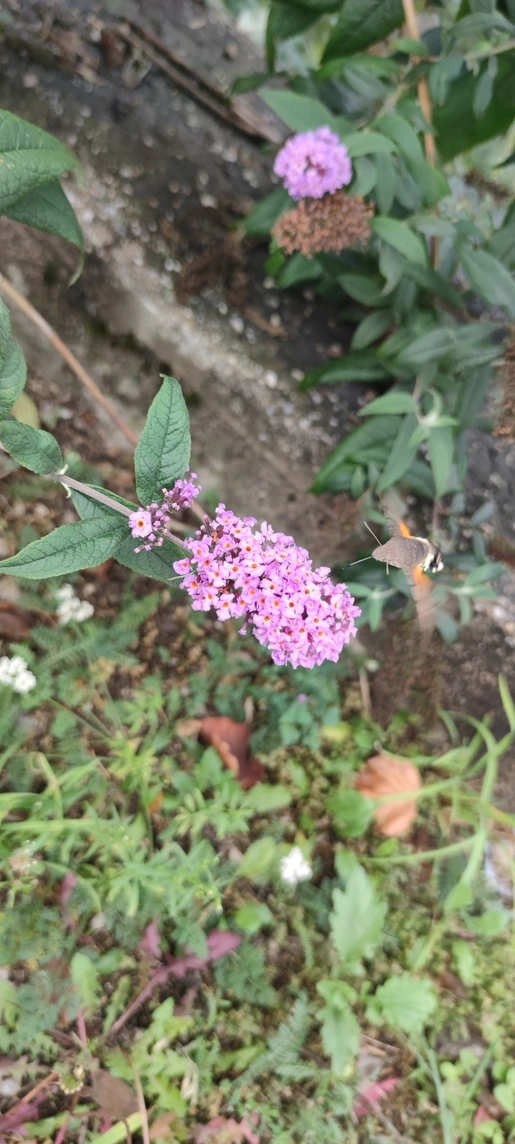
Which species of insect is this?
Macroglossum stellatarum
